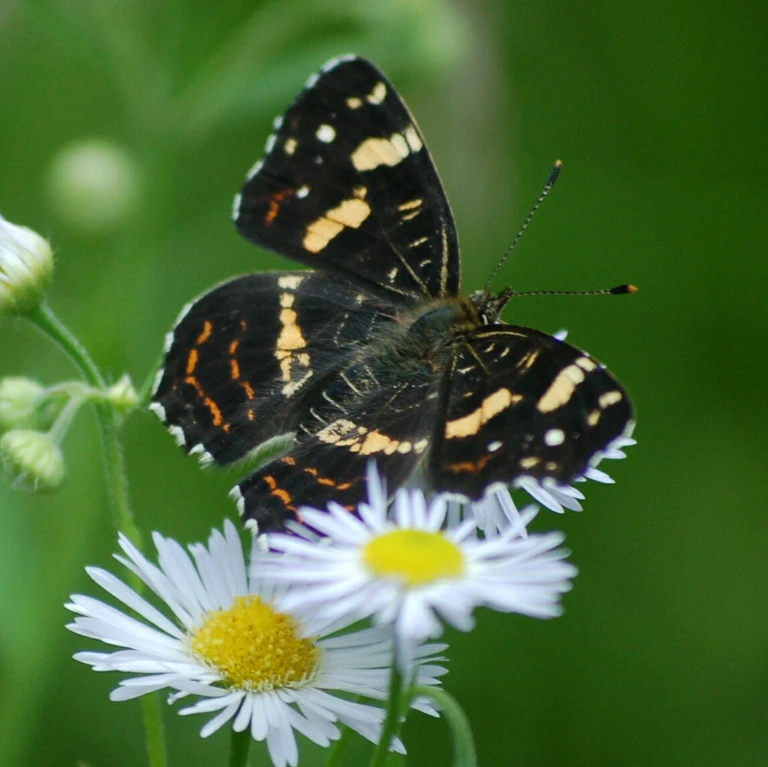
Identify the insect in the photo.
Araschnia levana
